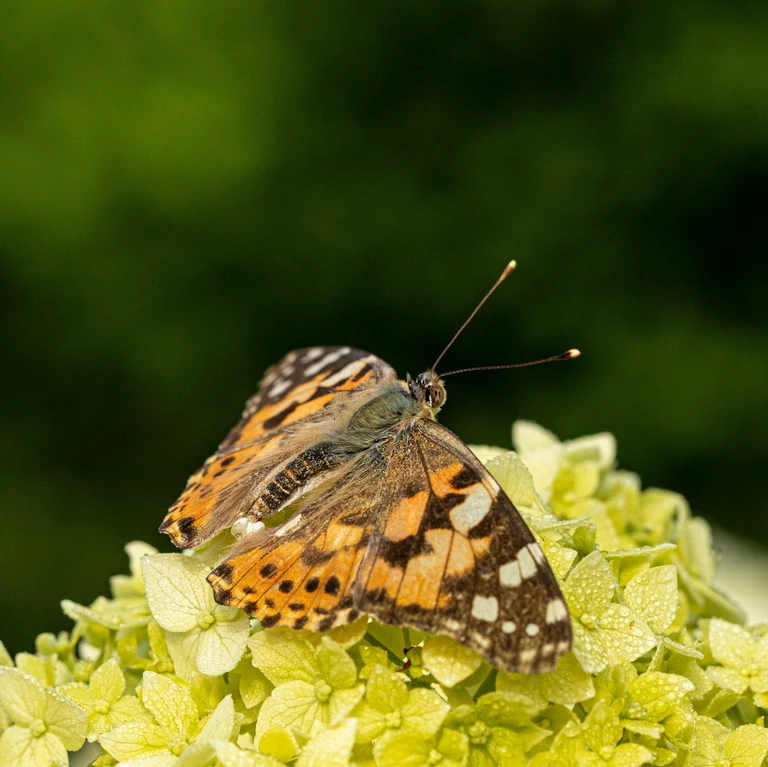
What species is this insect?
Vanessa cardui
